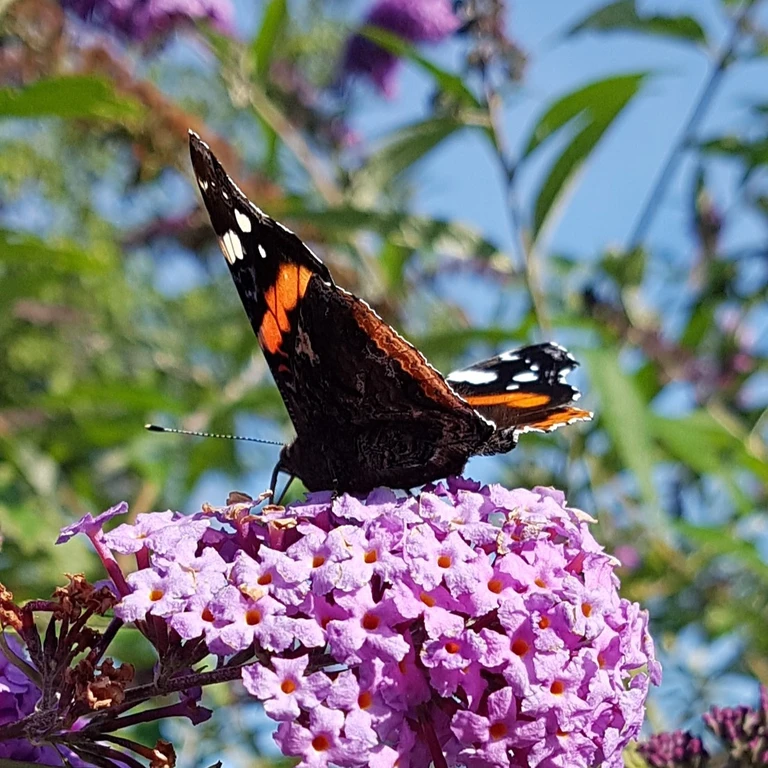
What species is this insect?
Vanessa atalanta
